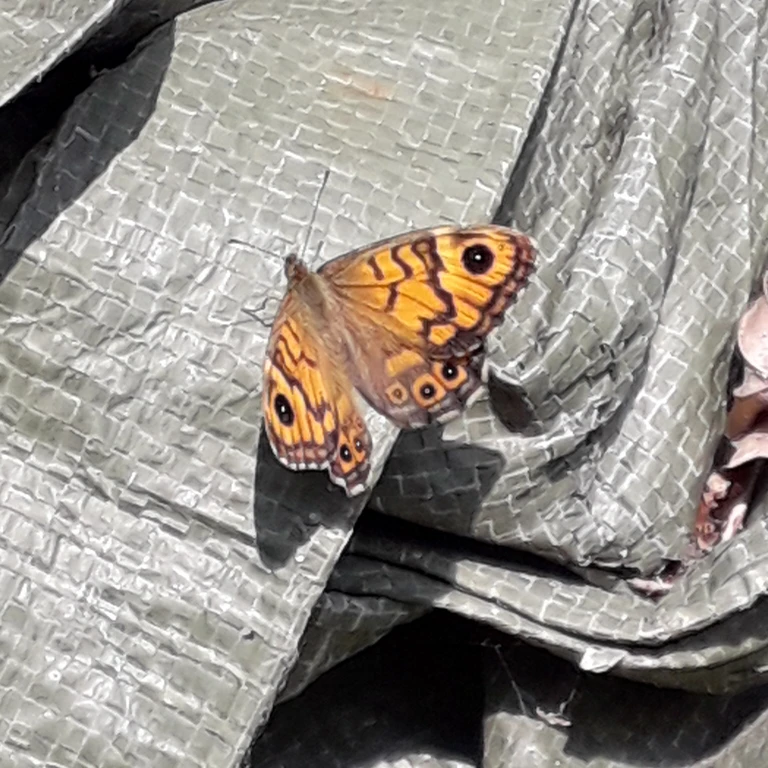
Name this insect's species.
Lasiommata megera (also Pararge megera)
